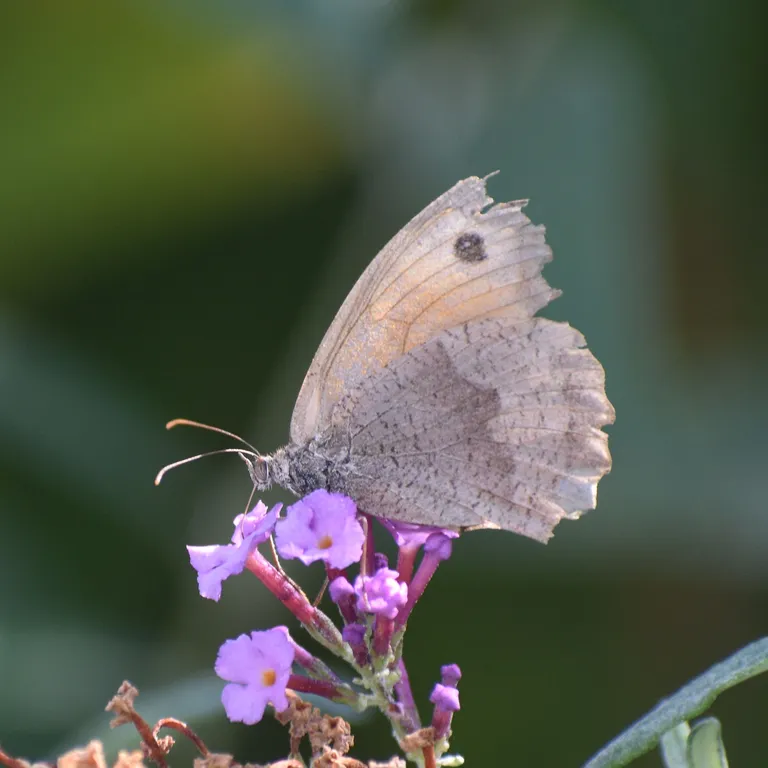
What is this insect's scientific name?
Maniola jurtina
